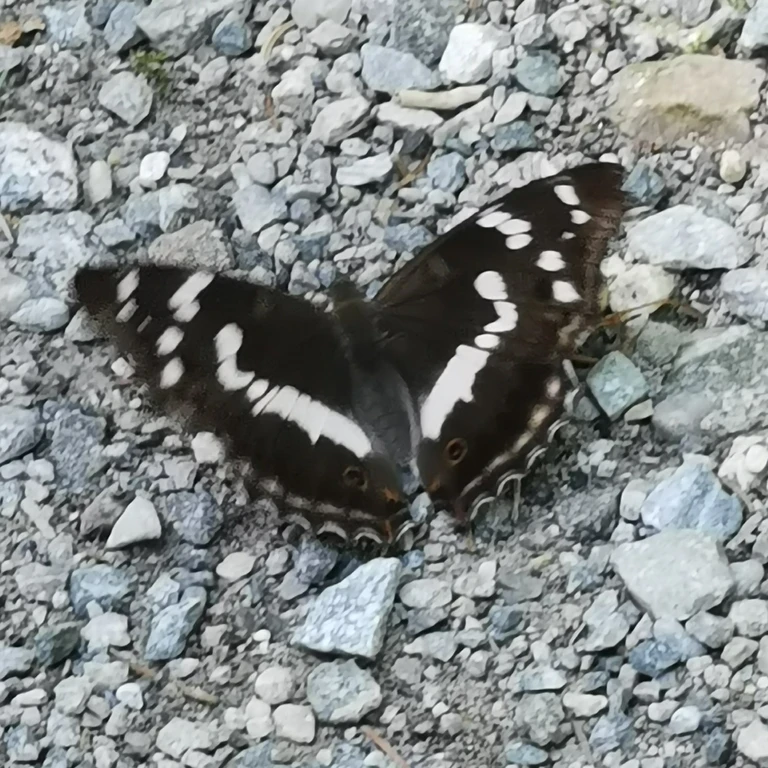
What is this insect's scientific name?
Apatura iris
